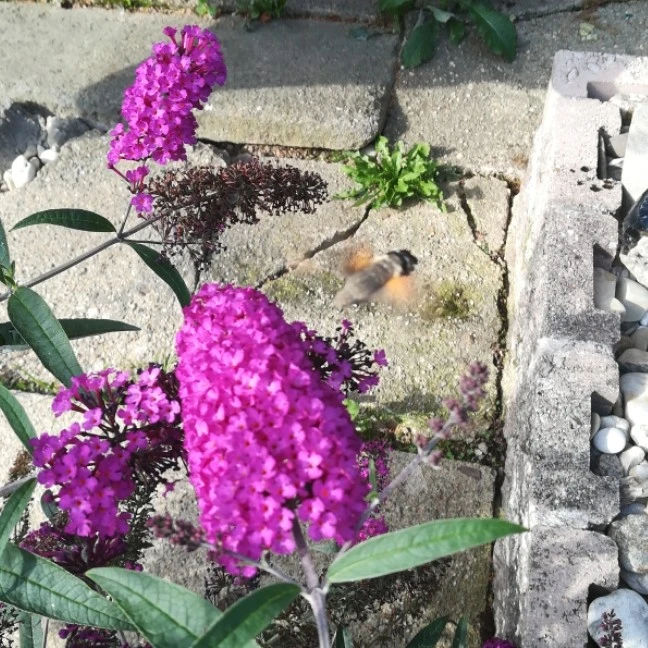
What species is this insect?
Macroglossum stellatarum
